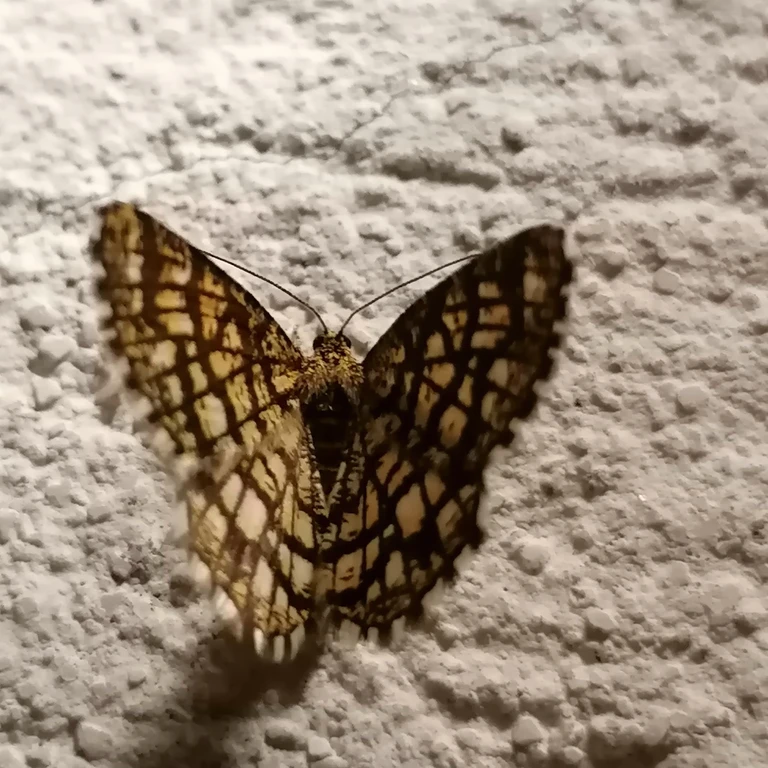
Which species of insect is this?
Chiasmia clathrata
